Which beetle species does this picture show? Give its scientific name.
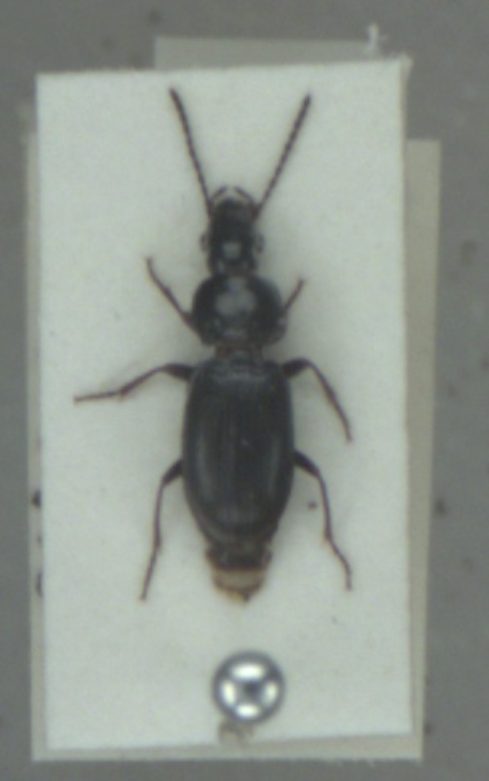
Pterostichus strenuus
